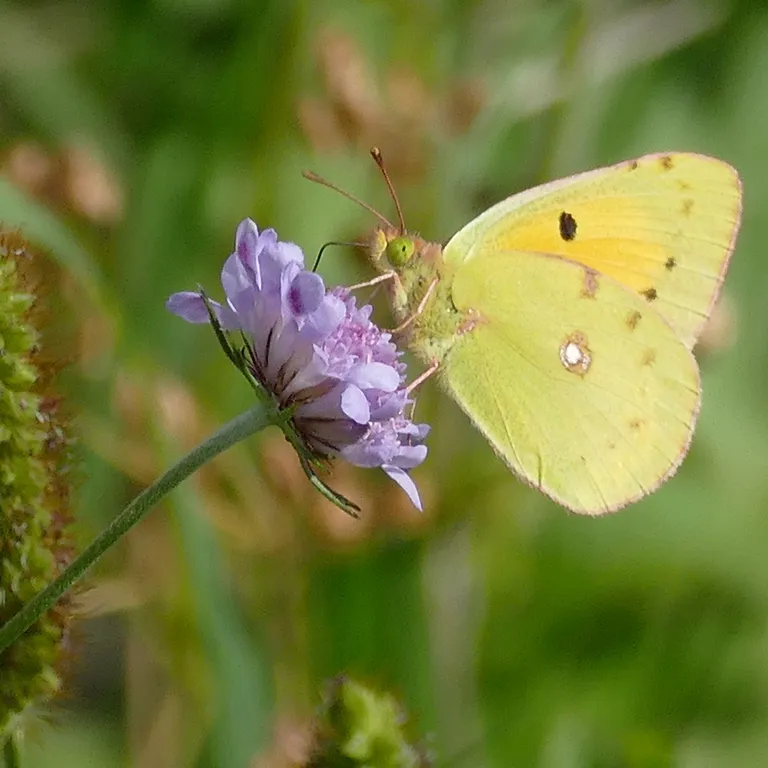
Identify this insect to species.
Colias croceus
